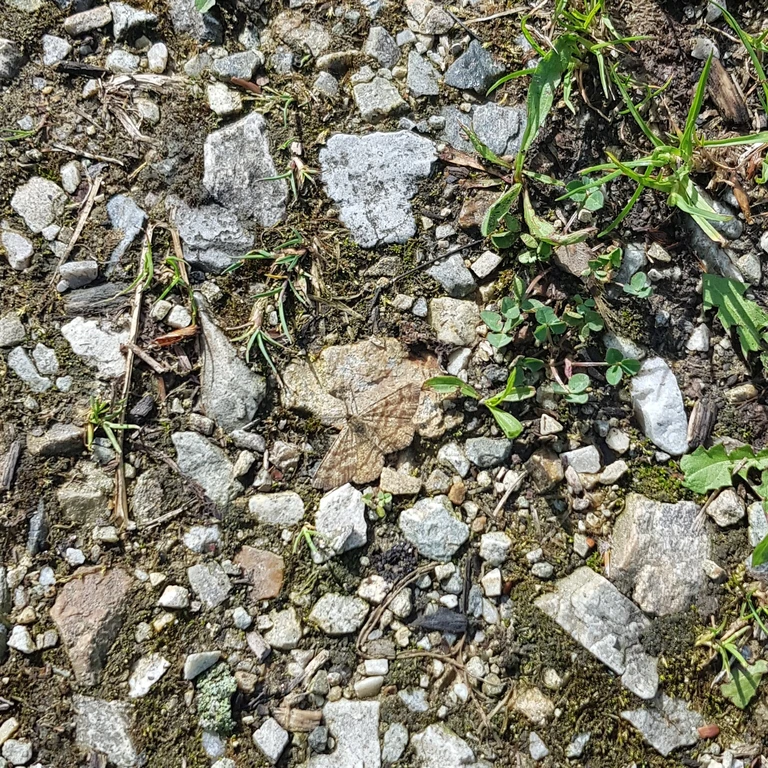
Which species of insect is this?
Ematurga atomaria
